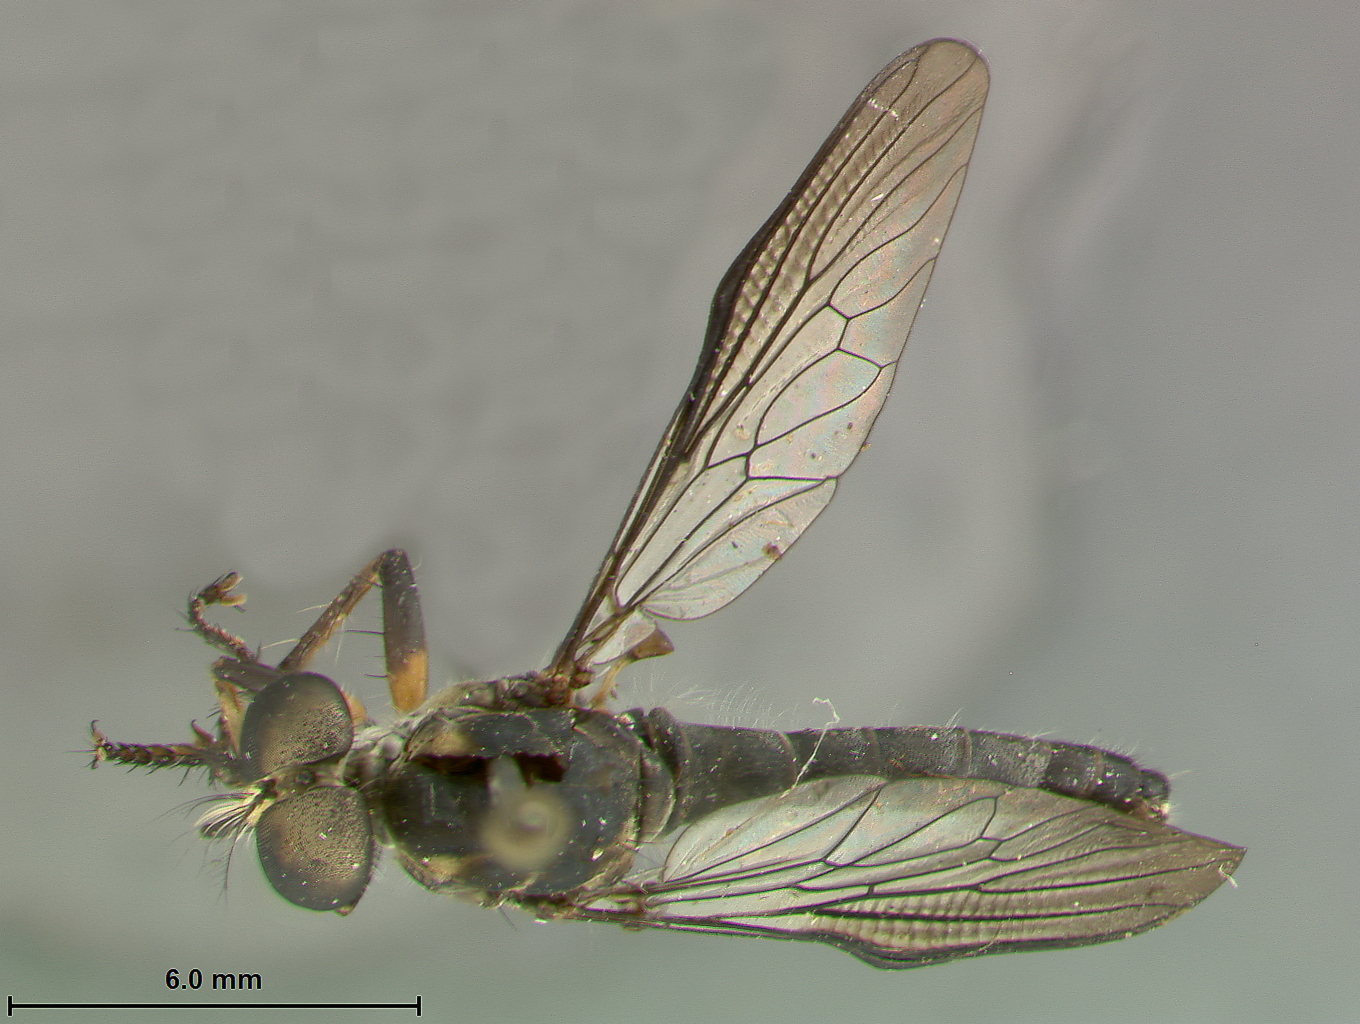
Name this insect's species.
Ommatius oreophilus
